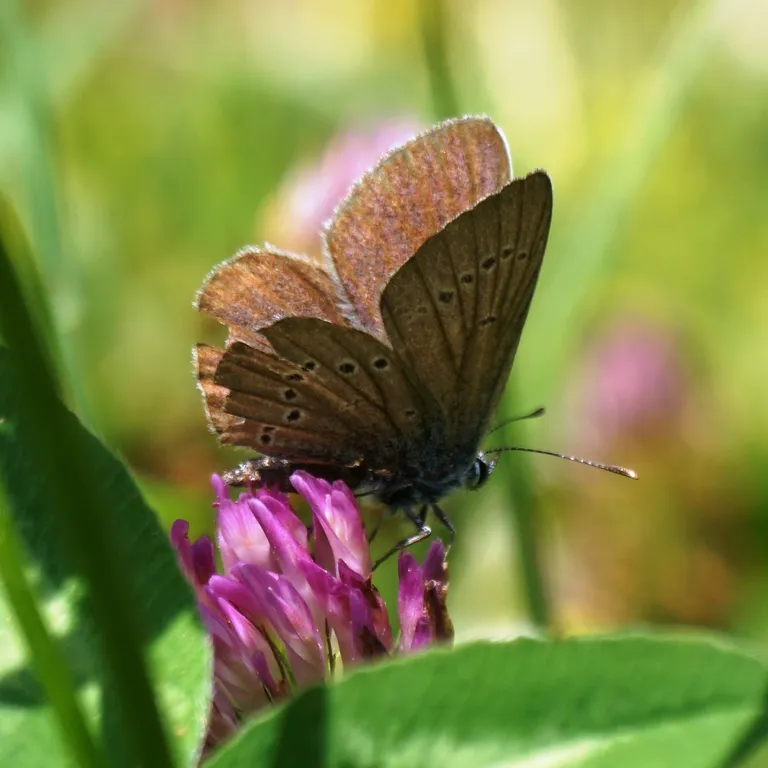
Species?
Cyaniris semiargus
